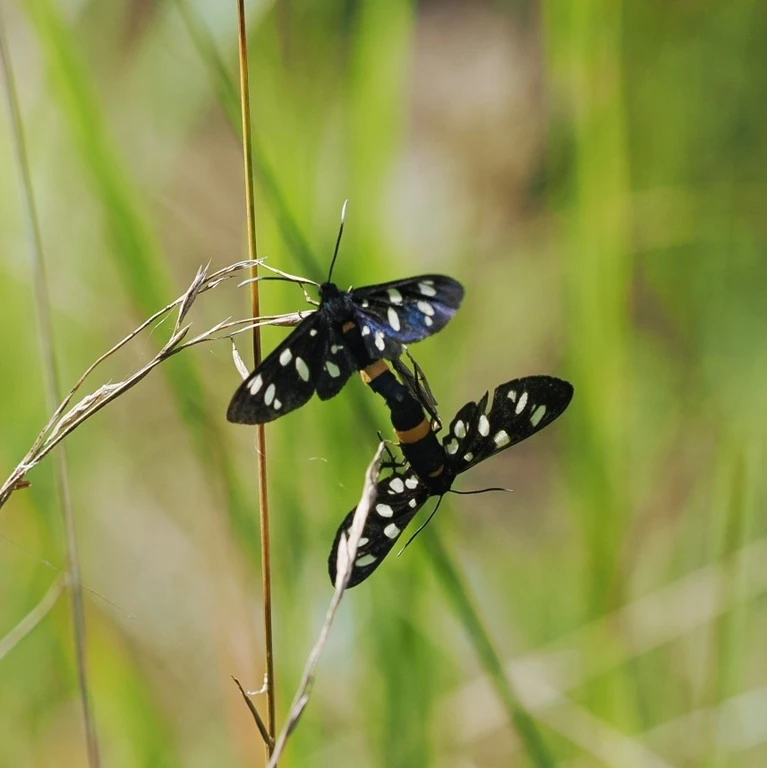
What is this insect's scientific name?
Amata phegea
